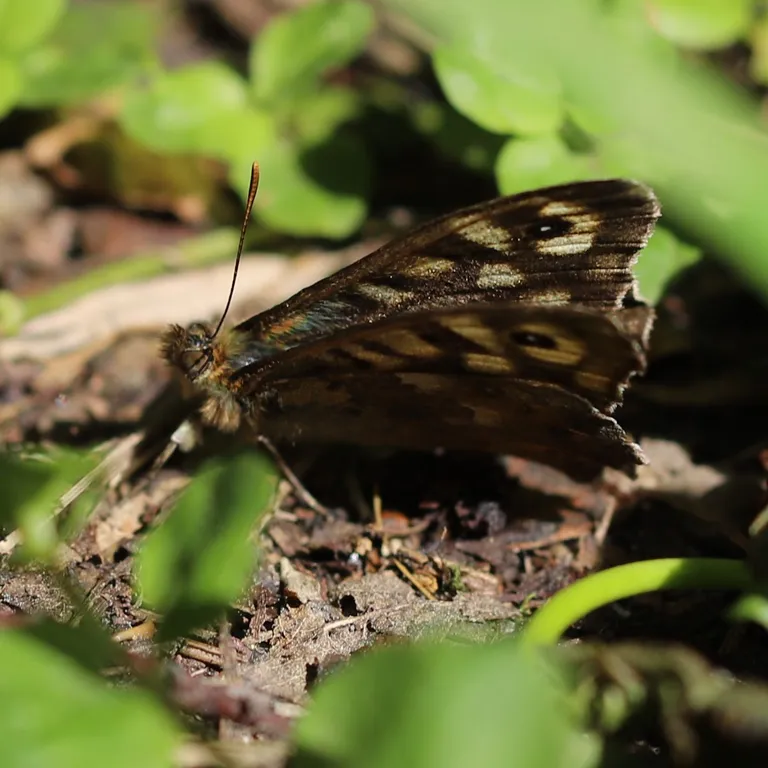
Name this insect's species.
Pararge aegeria
